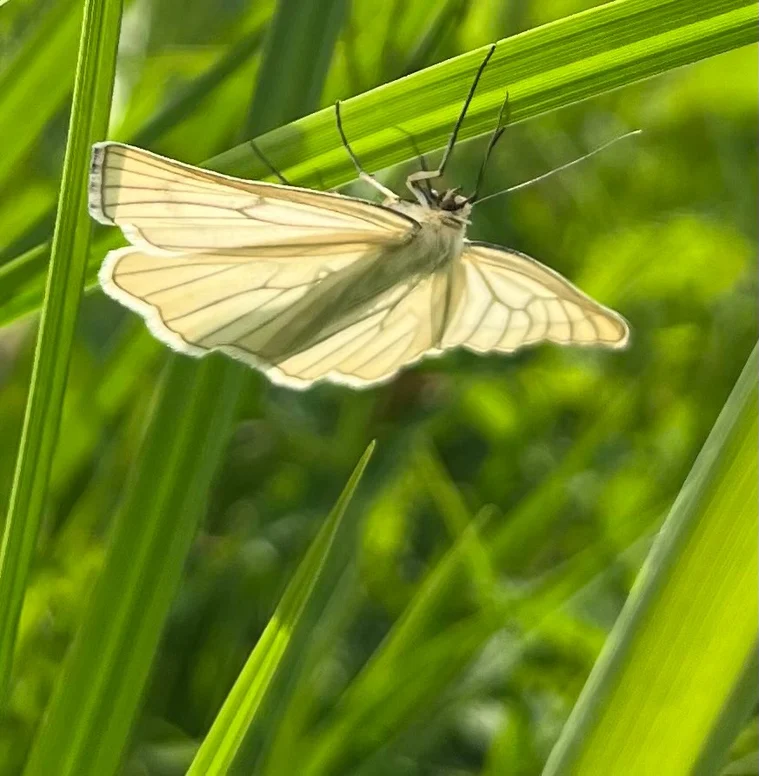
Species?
Siona lineata
